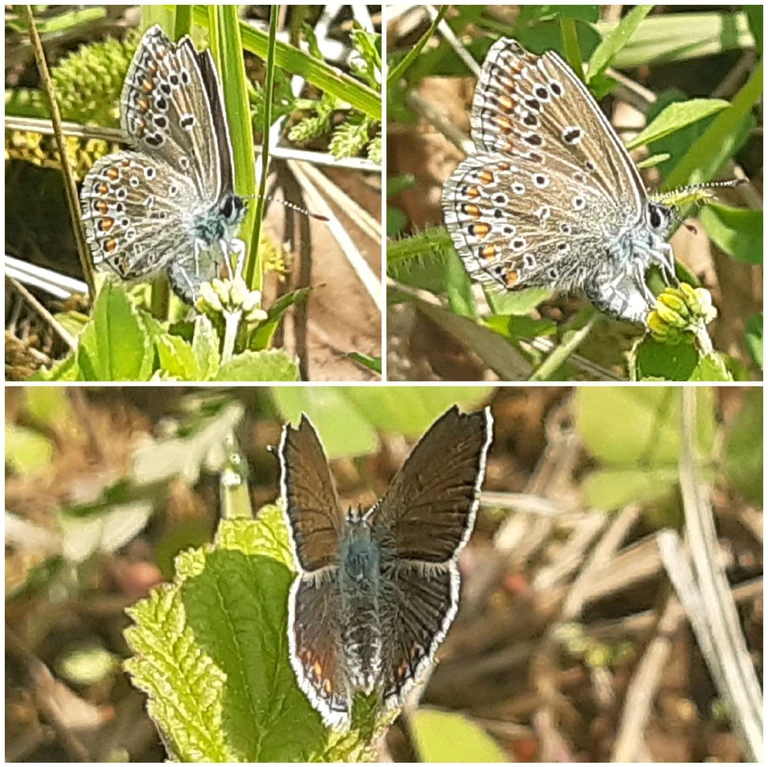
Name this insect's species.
Polyommatus icarus
